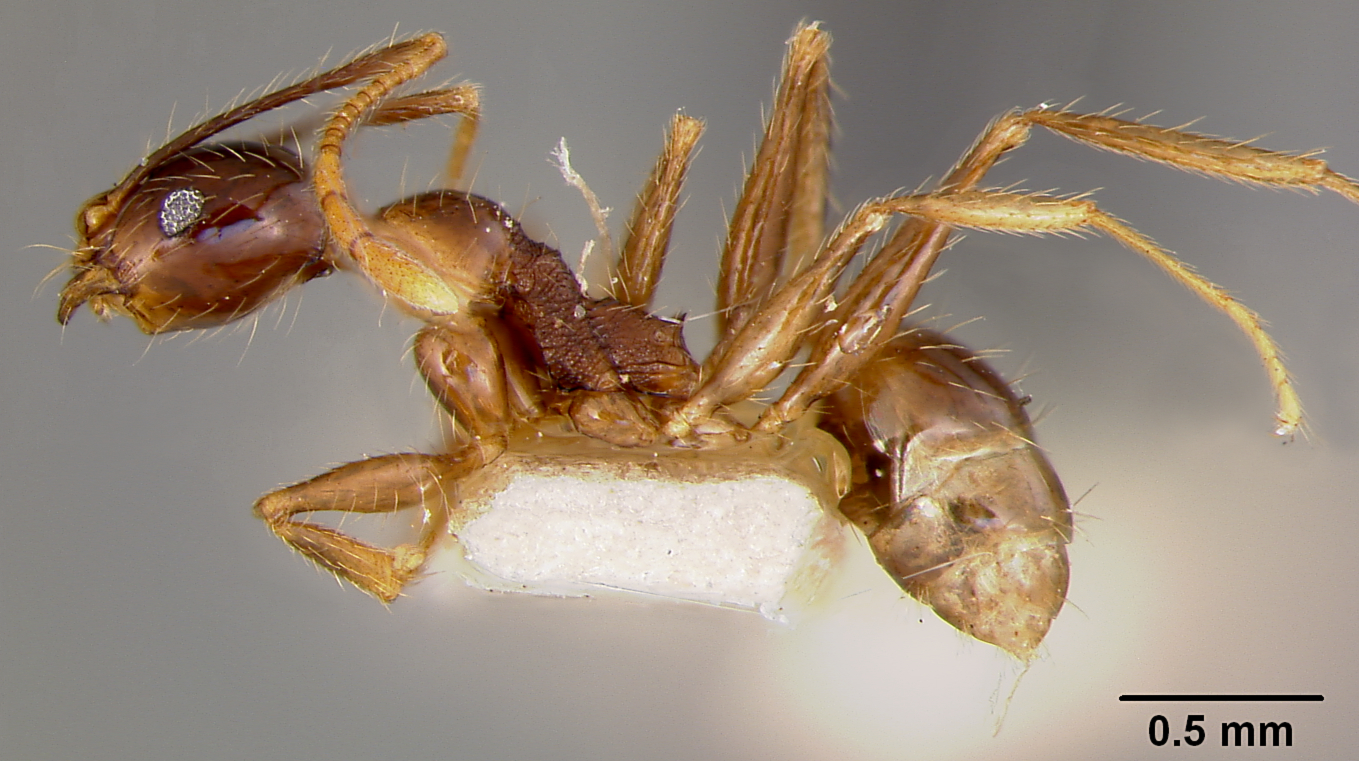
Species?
Pheidole oceanica
